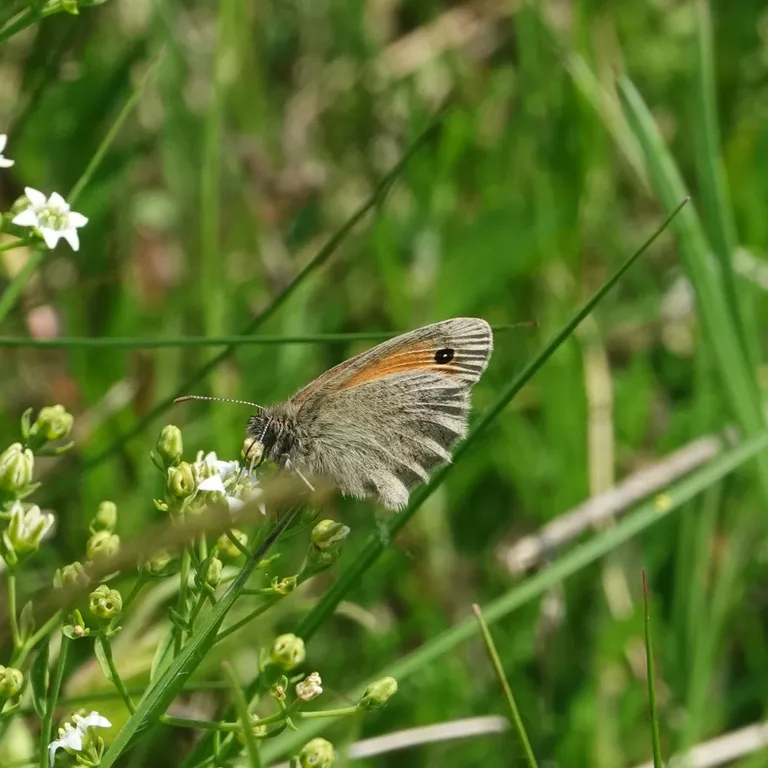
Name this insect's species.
Coenonympha pamphilus
